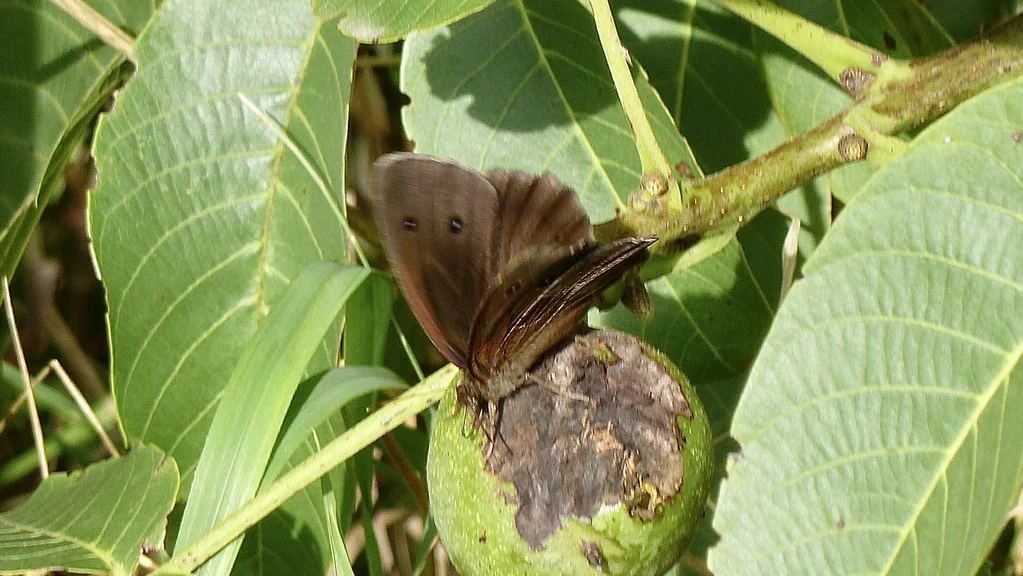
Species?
Minois dryas
